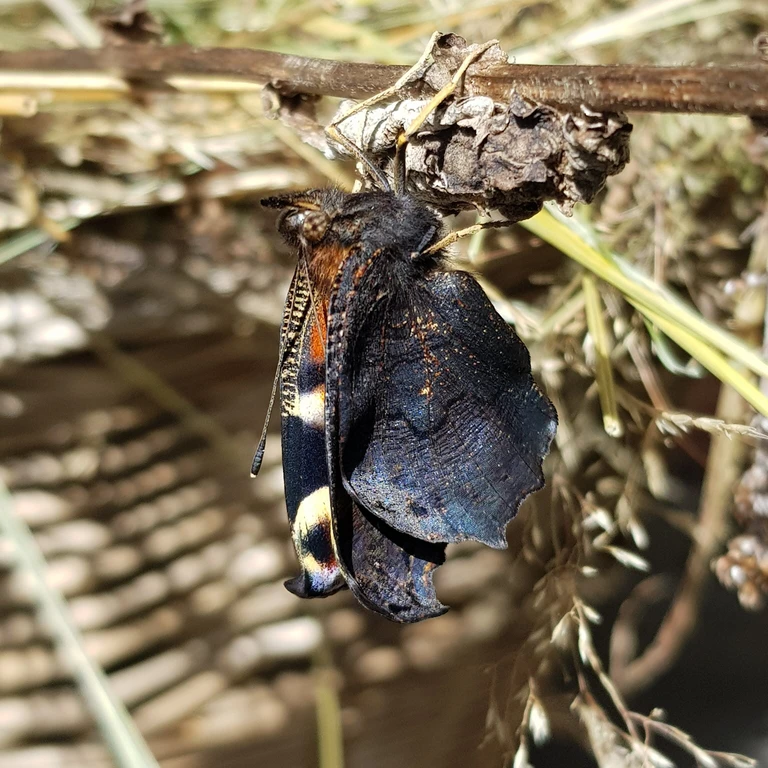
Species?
Aglais io
